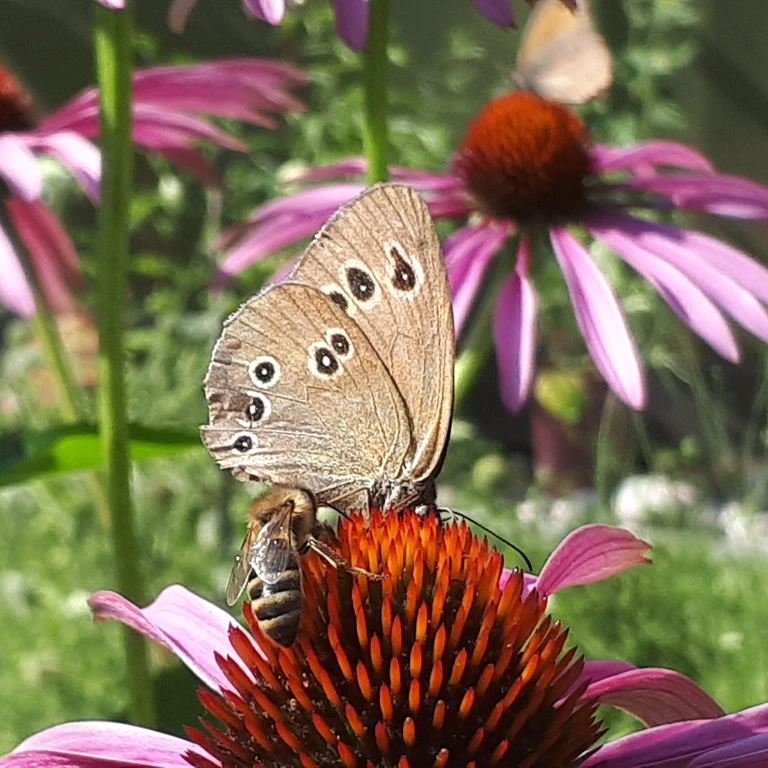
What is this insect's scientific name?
Aphantopus hyperantus
